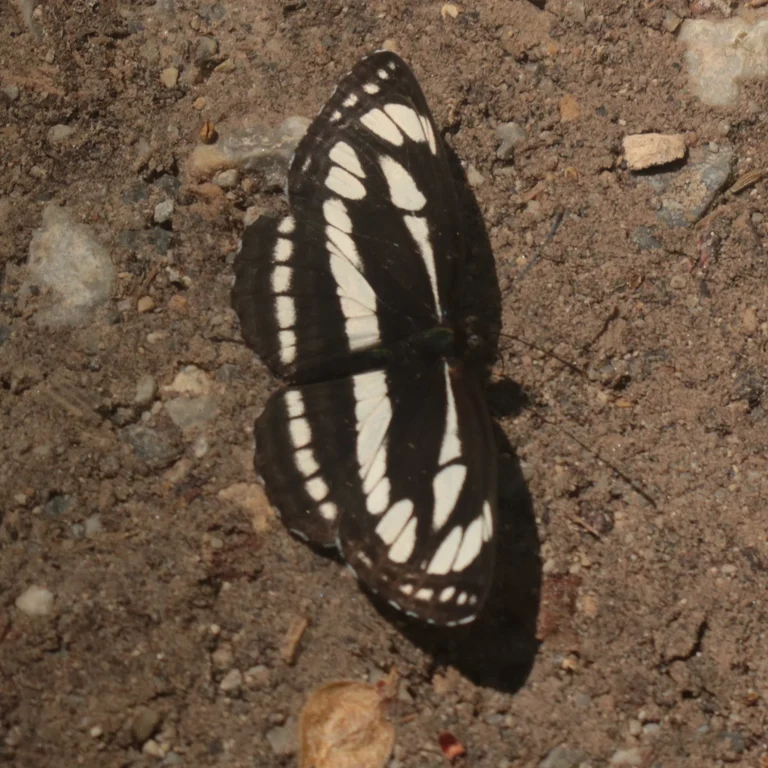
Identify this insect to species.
Neptis sappho
